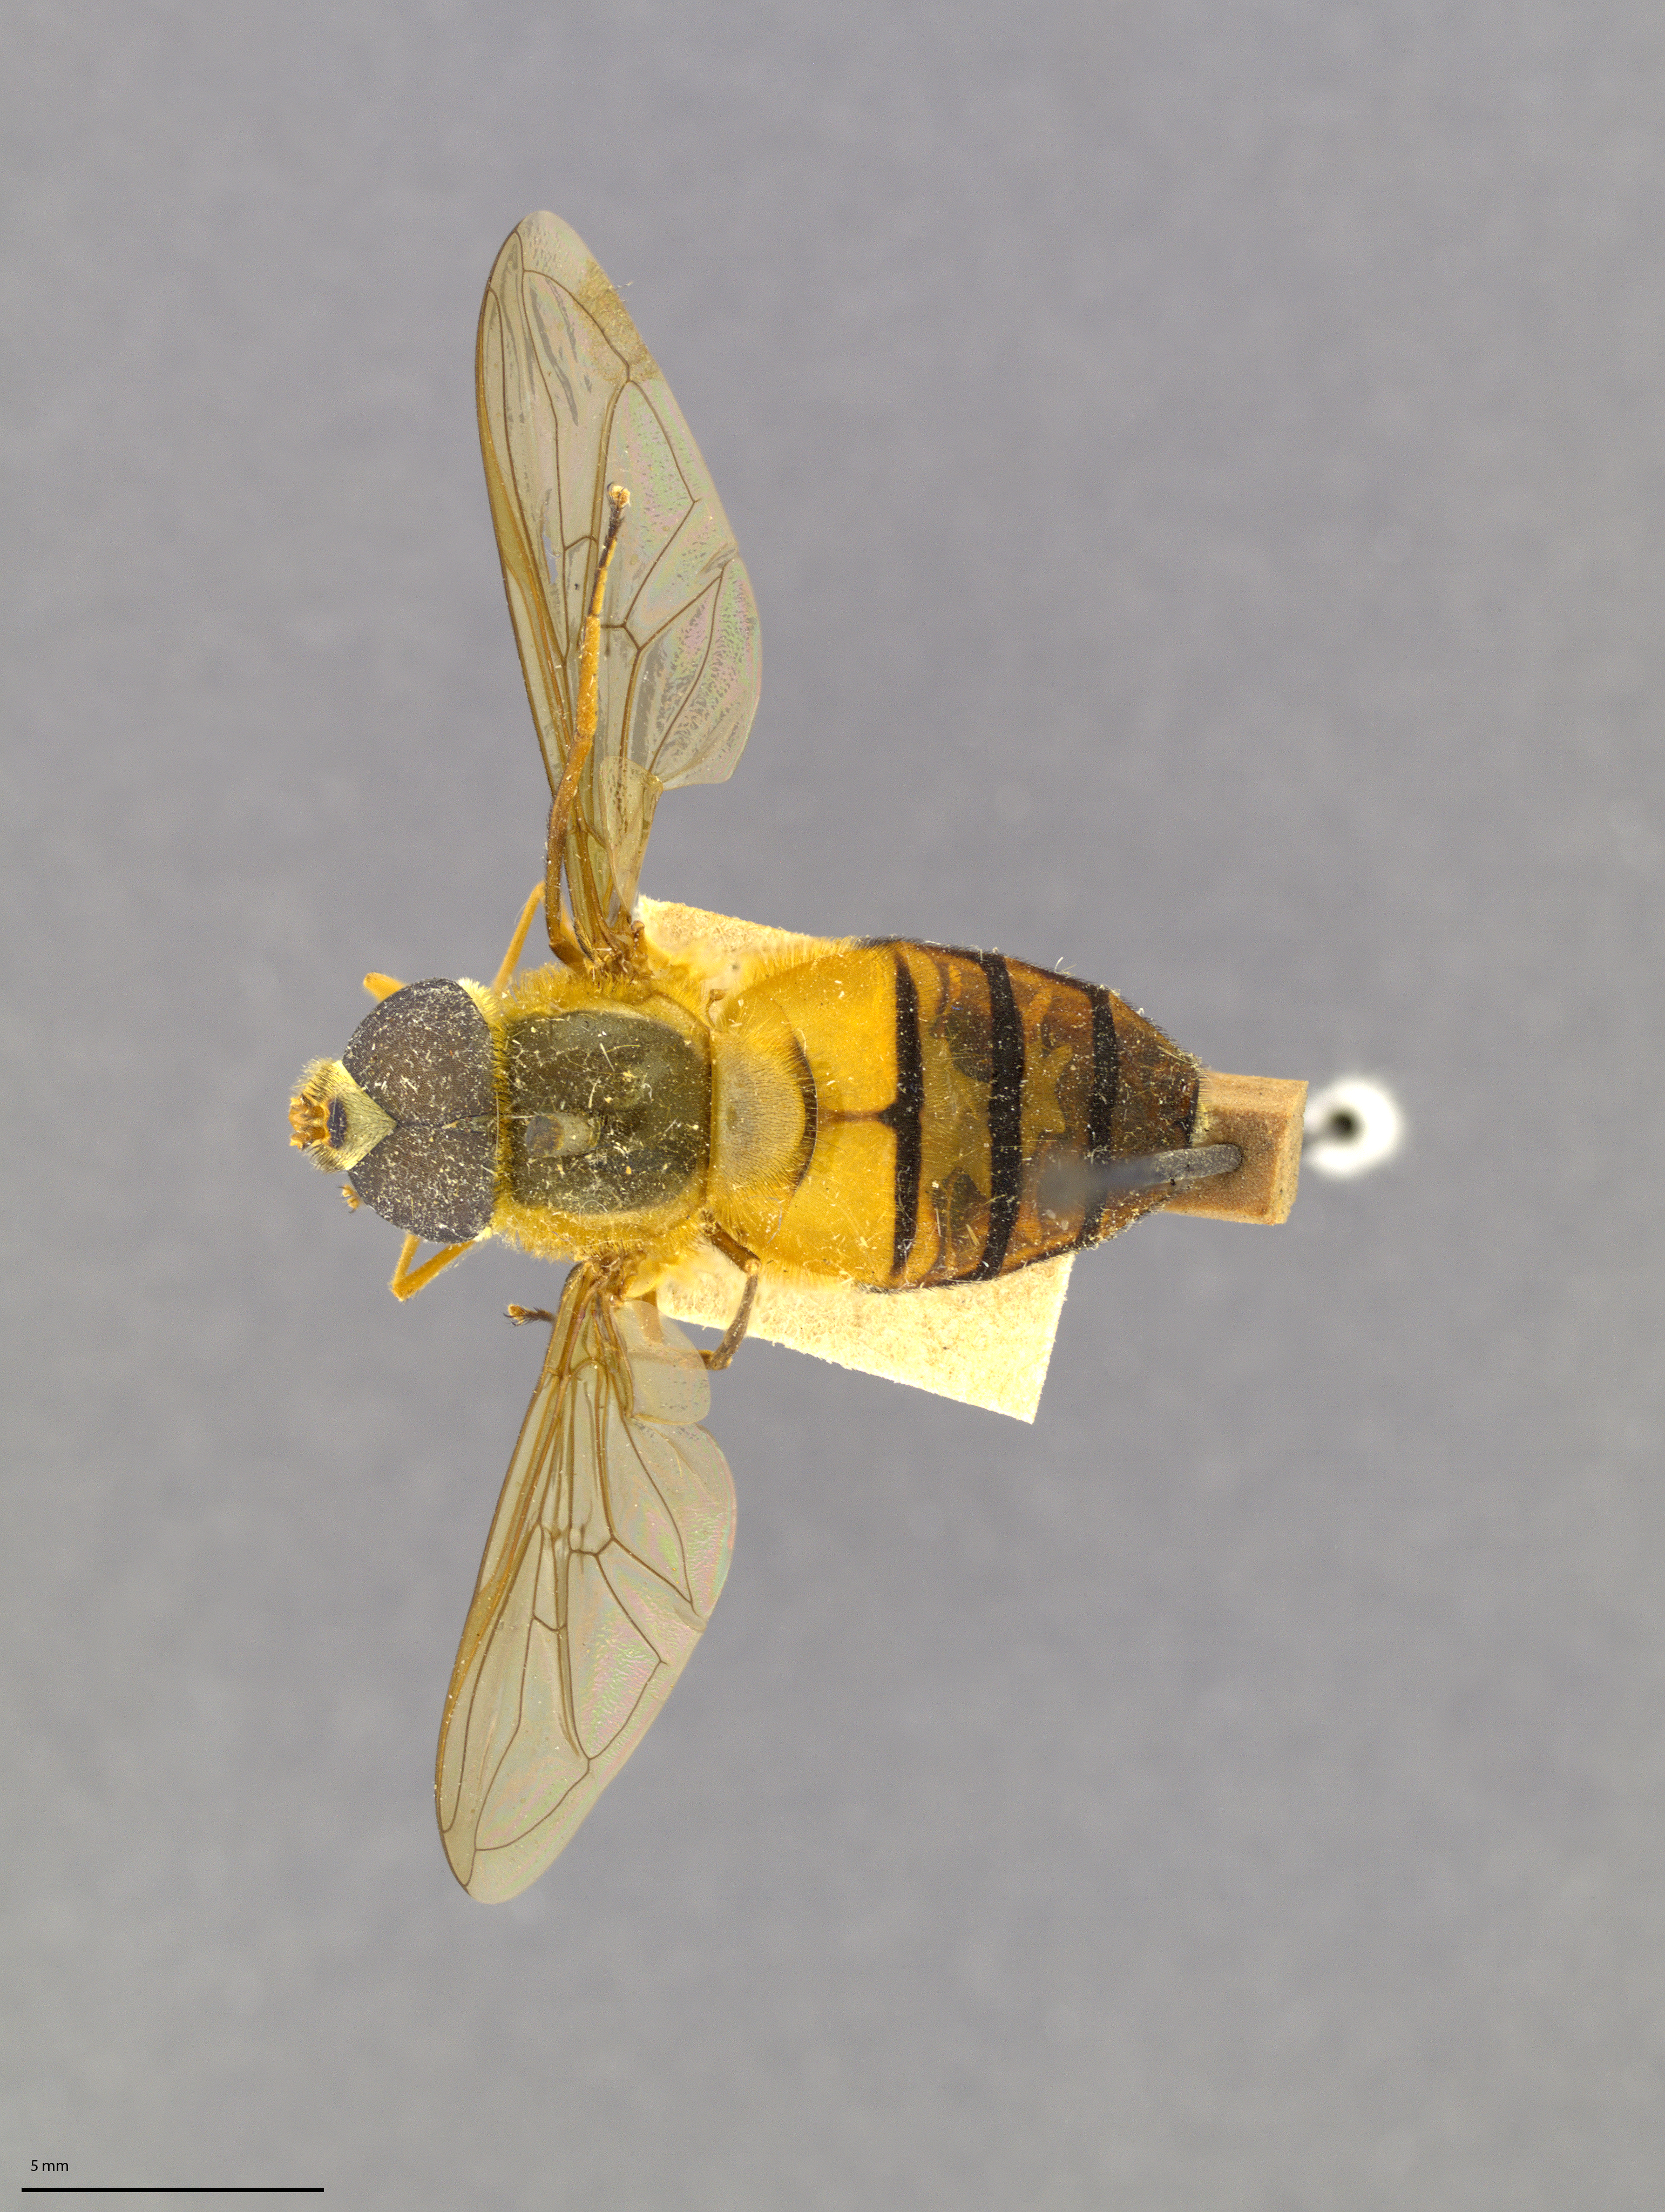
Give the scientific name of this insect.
Syrphus porcinus
